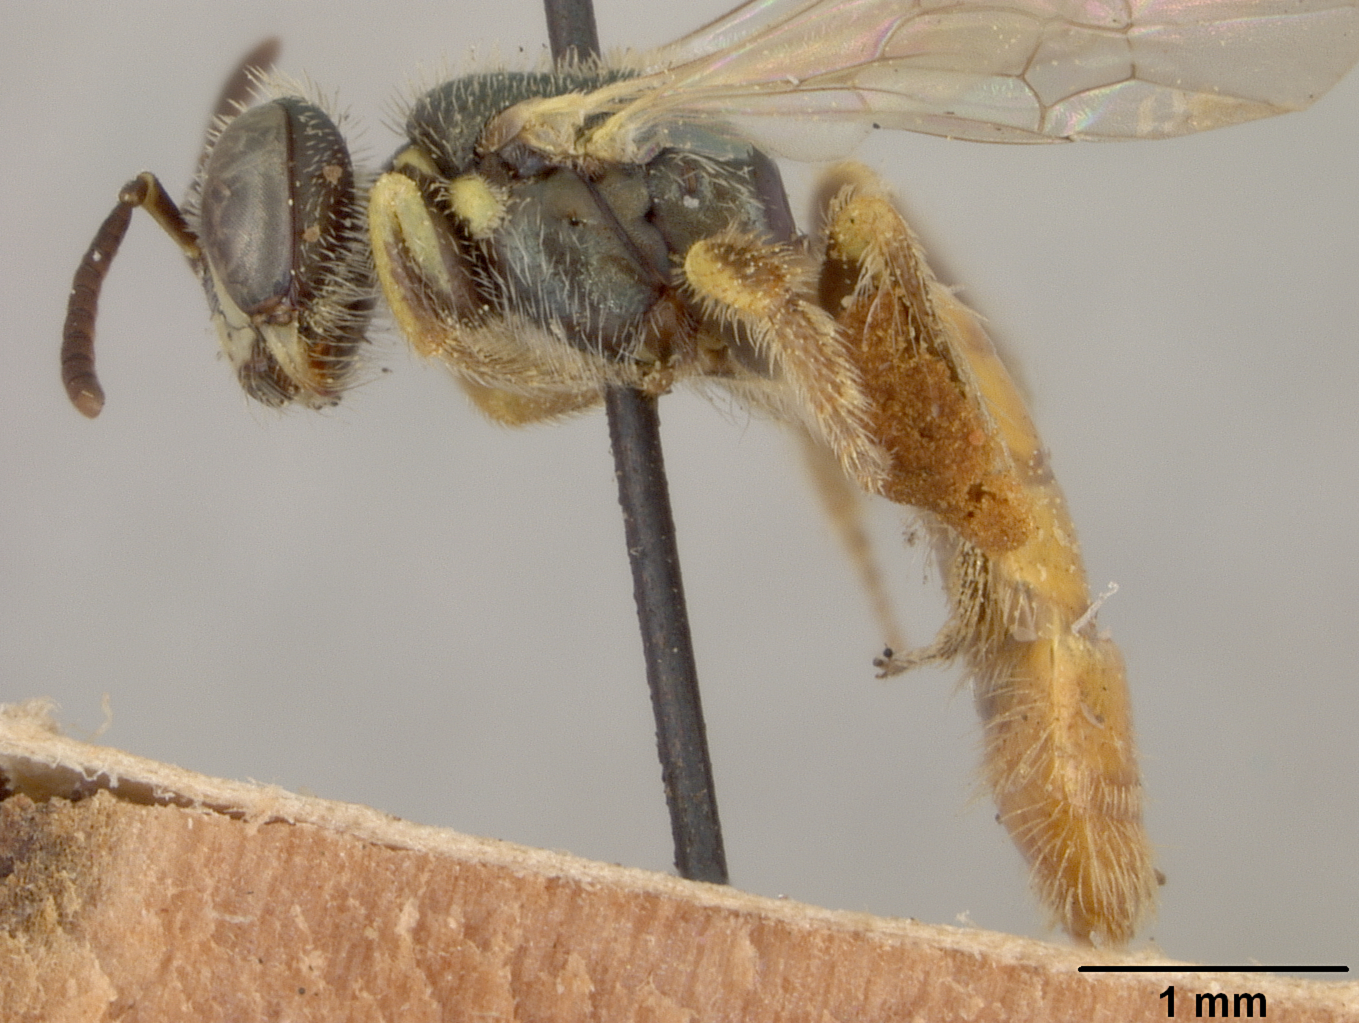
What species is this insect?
Perdita polygonellae
